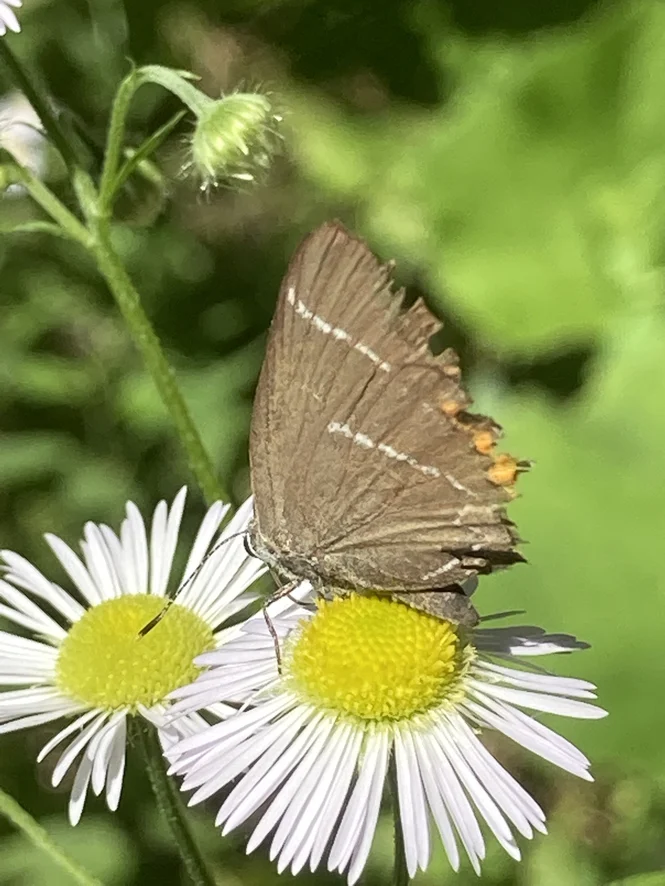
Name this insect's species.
Satyrium w-album
